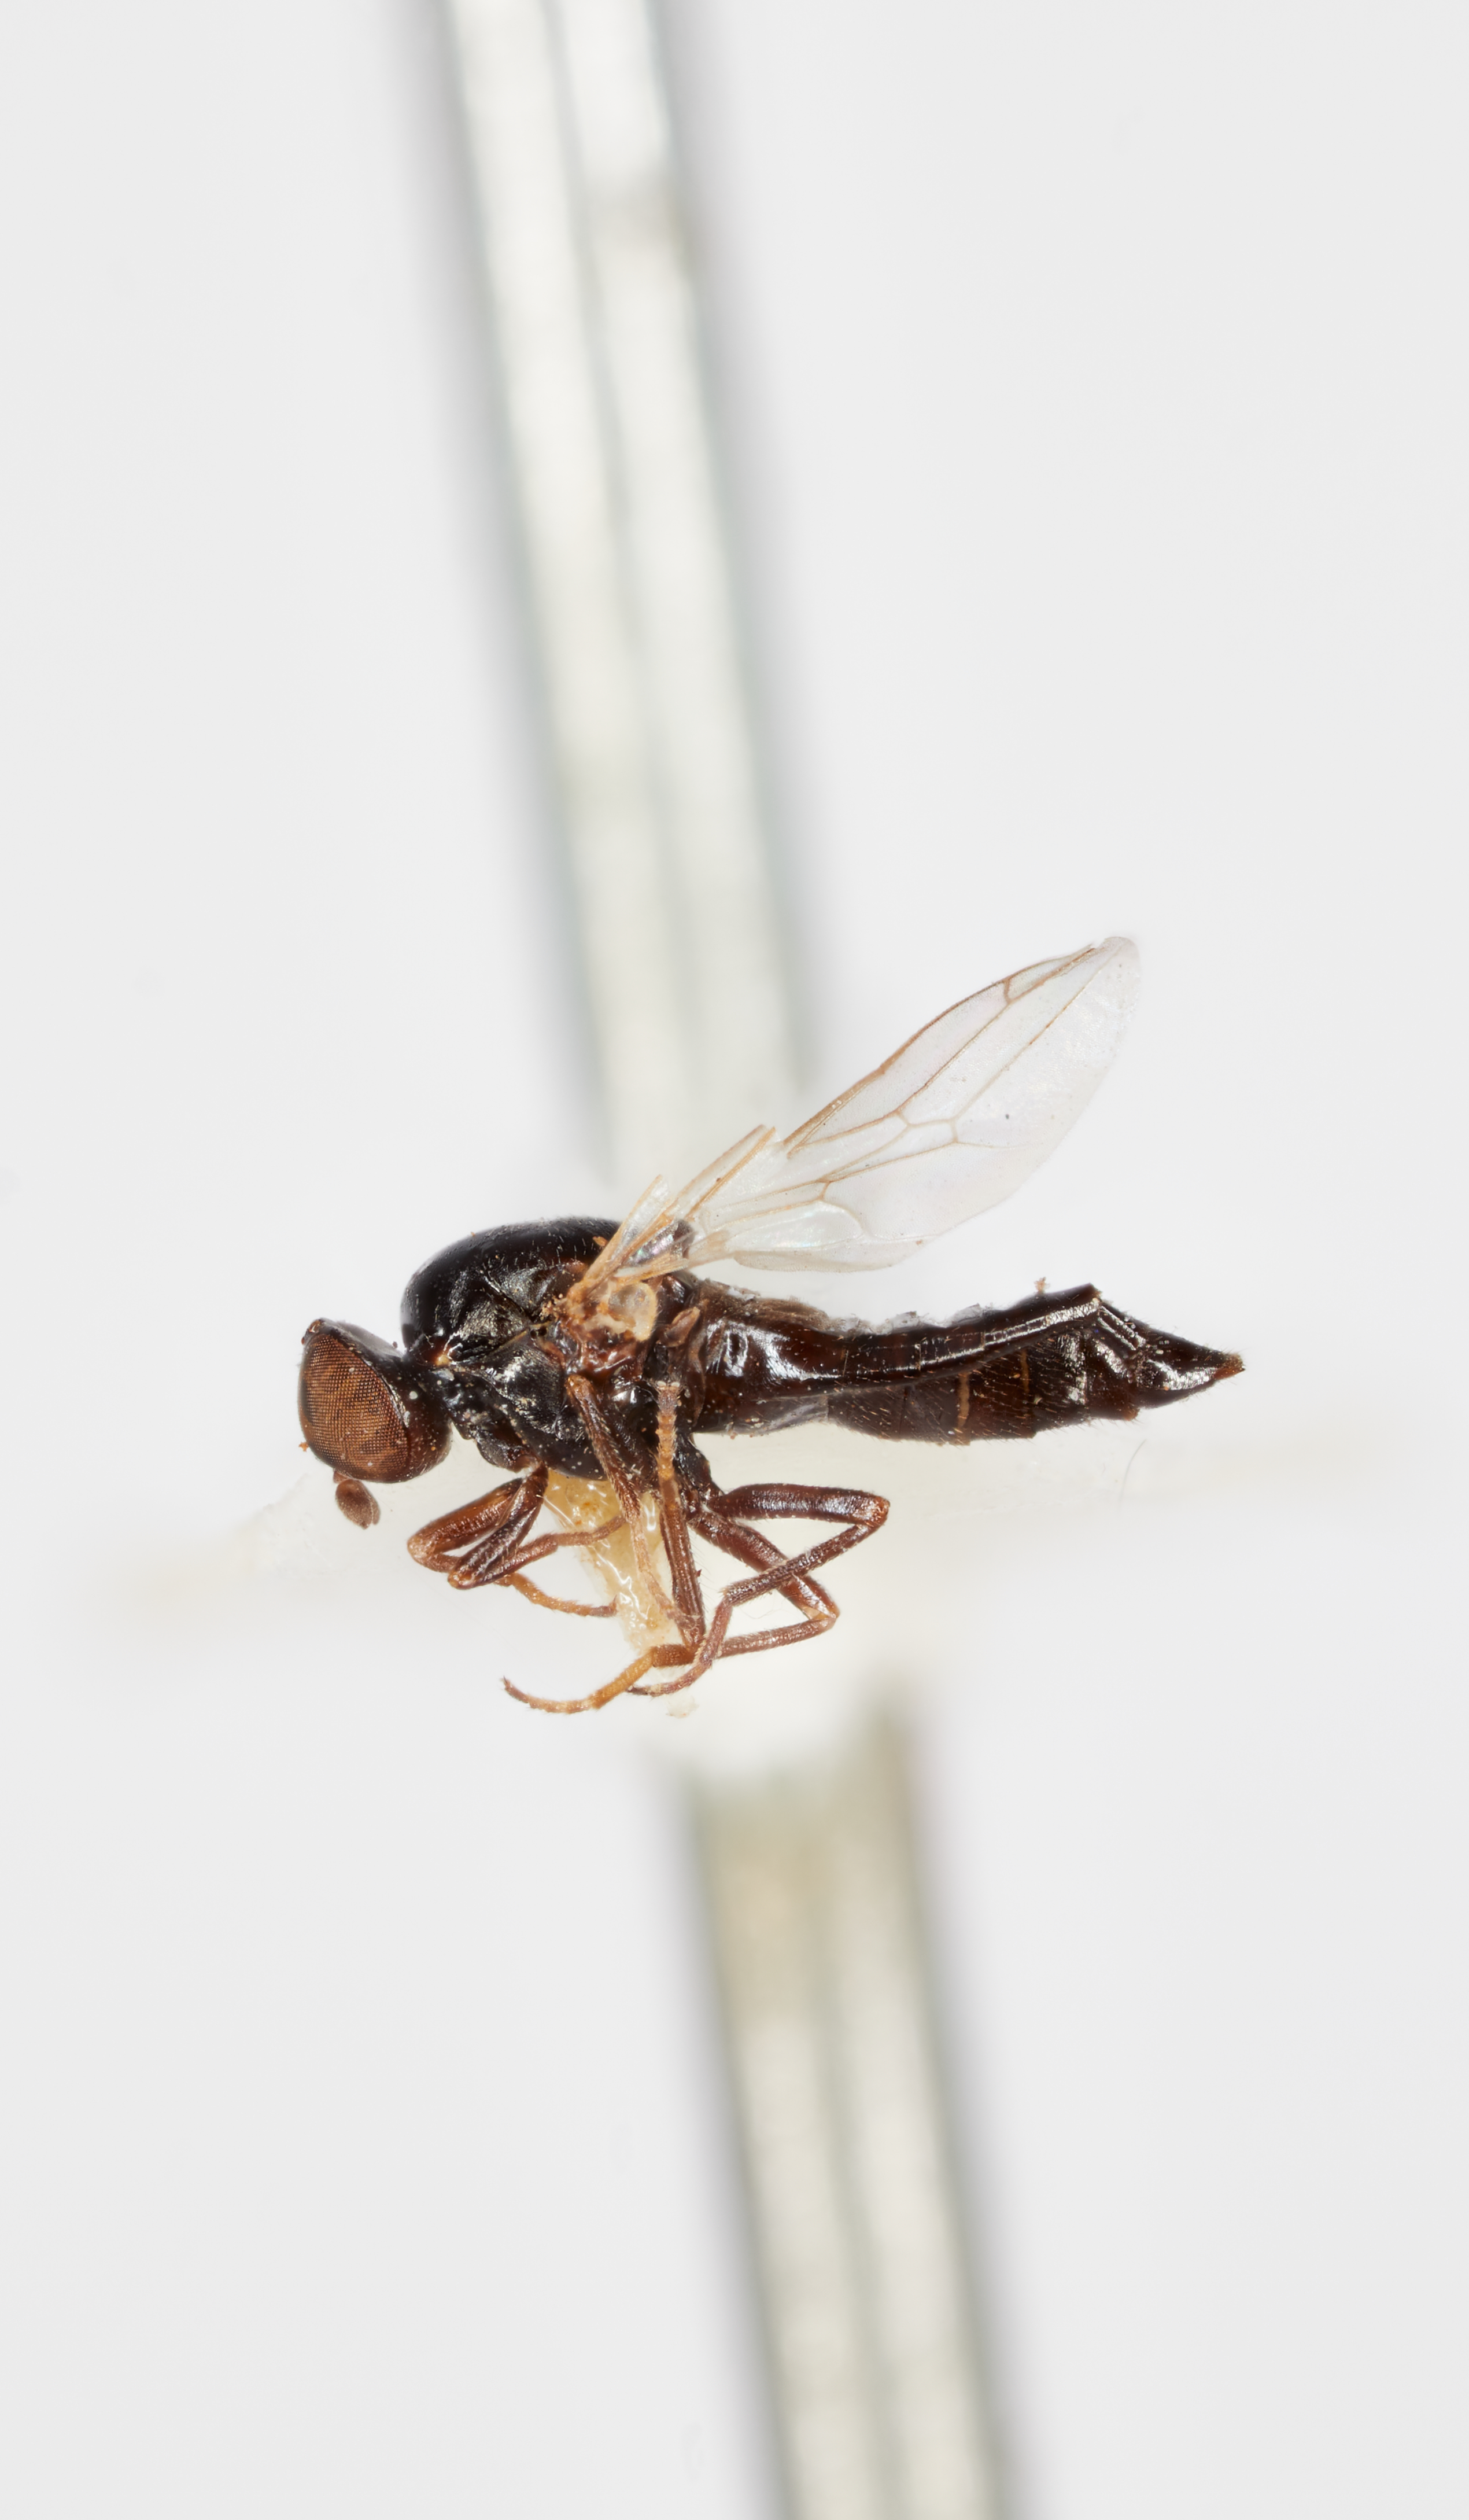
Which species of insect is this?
Scenopinus kelseyi
